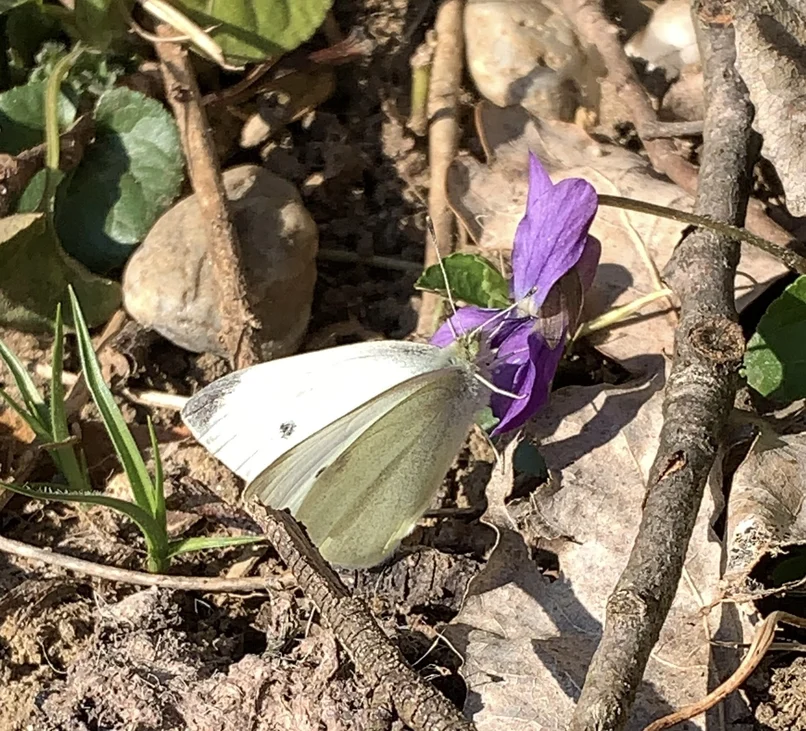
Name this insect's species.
Pieris rapae
